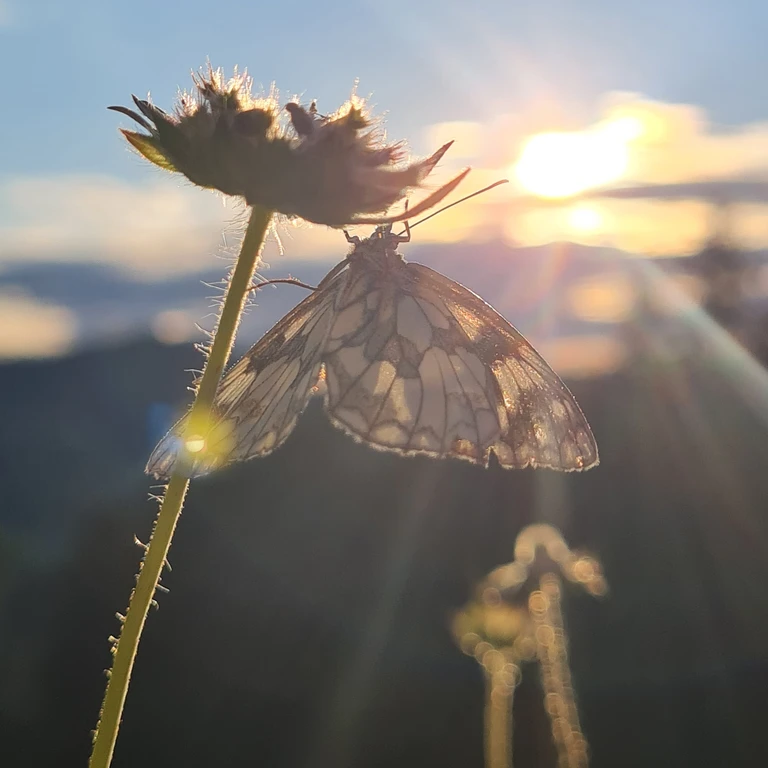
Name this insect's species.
Melanargia galathea
